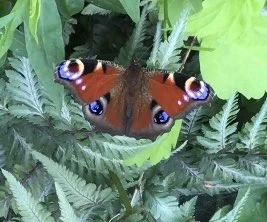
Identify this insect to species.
Aglais io
